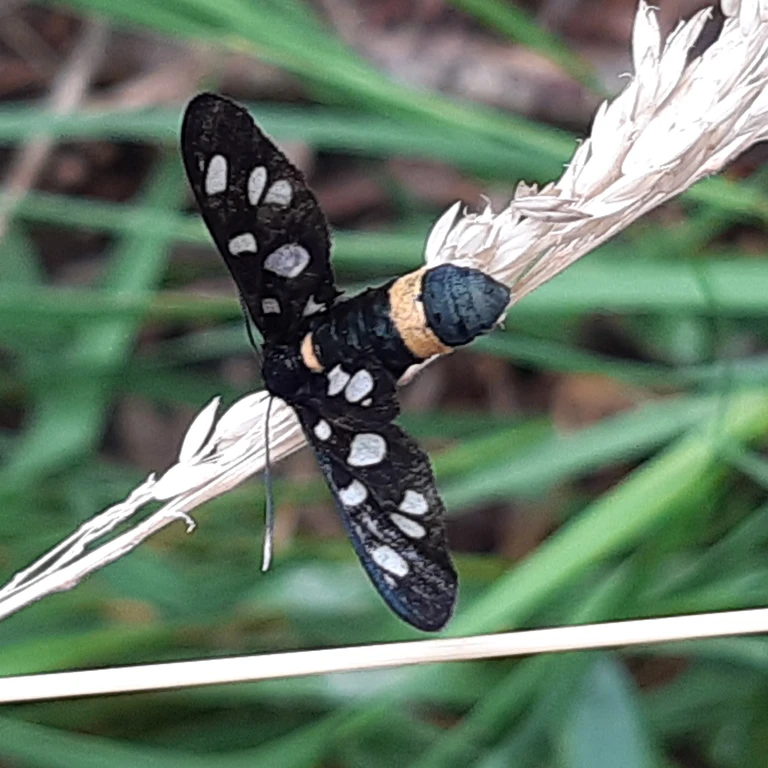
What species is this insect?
Amata phegea
